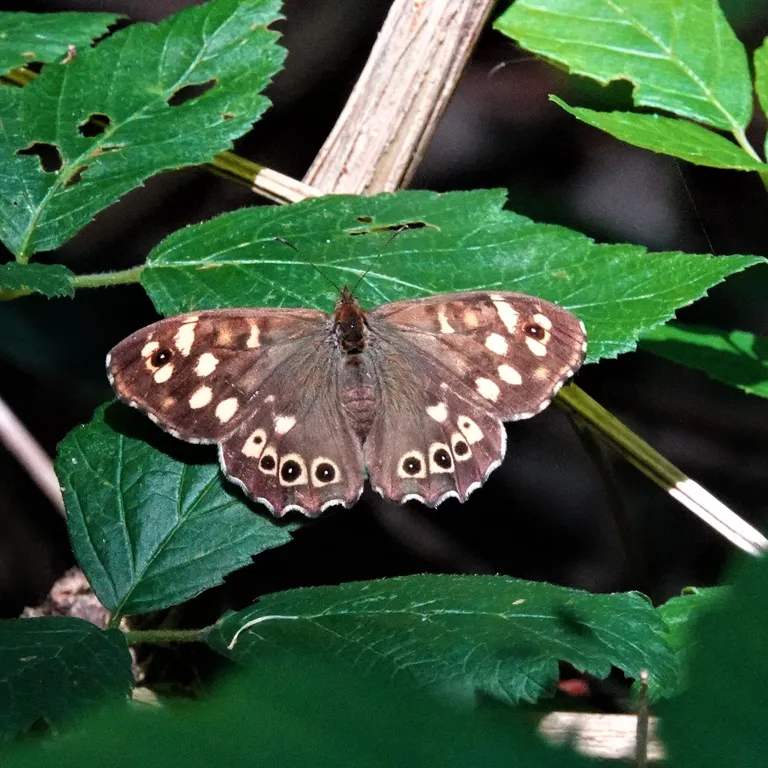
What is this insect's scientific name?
Pararge aegeria
